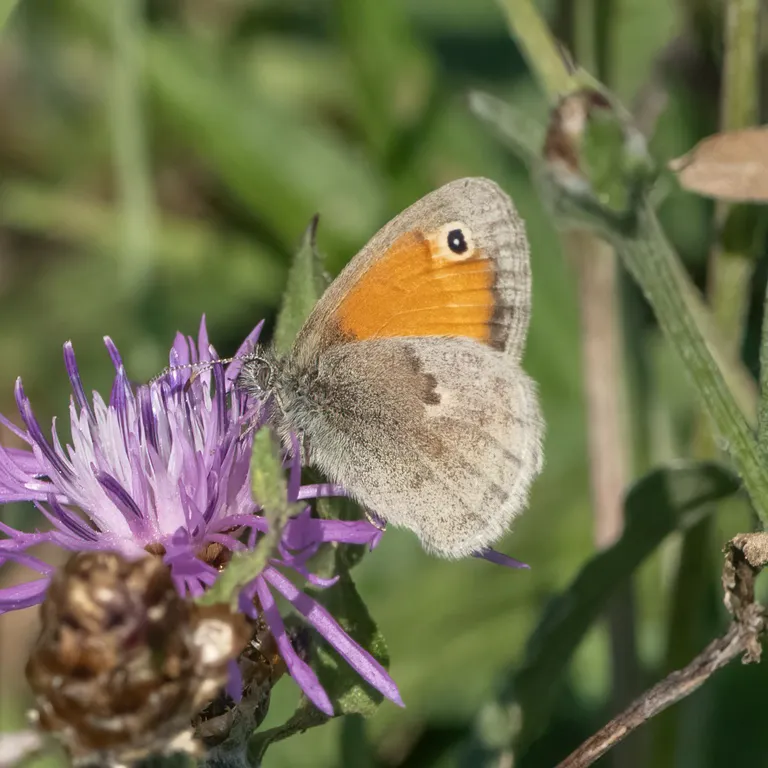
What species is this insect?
Coenonympha pamphilus
